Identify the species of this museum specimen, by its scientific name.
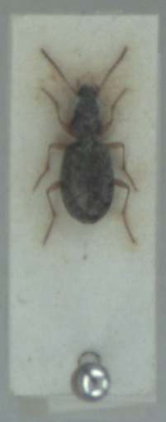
Asaphidion curtum
